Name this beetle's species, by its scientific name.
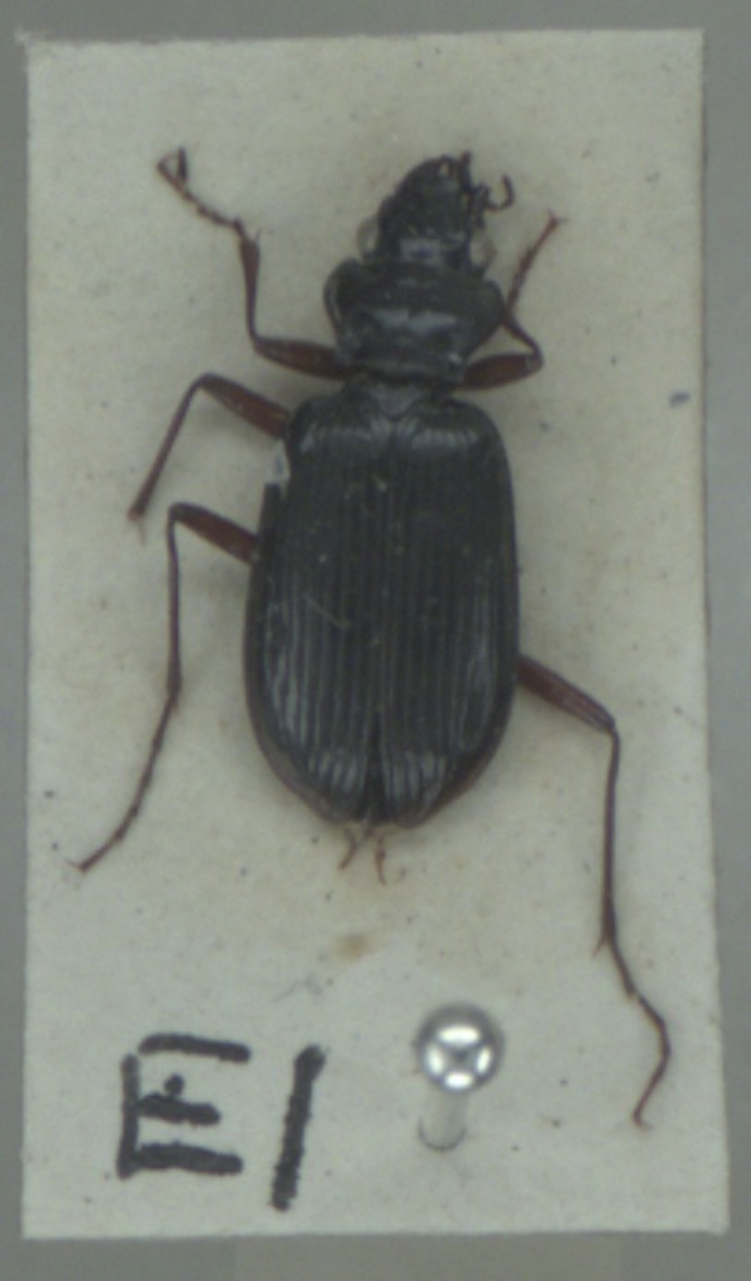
Nebria rufescens
